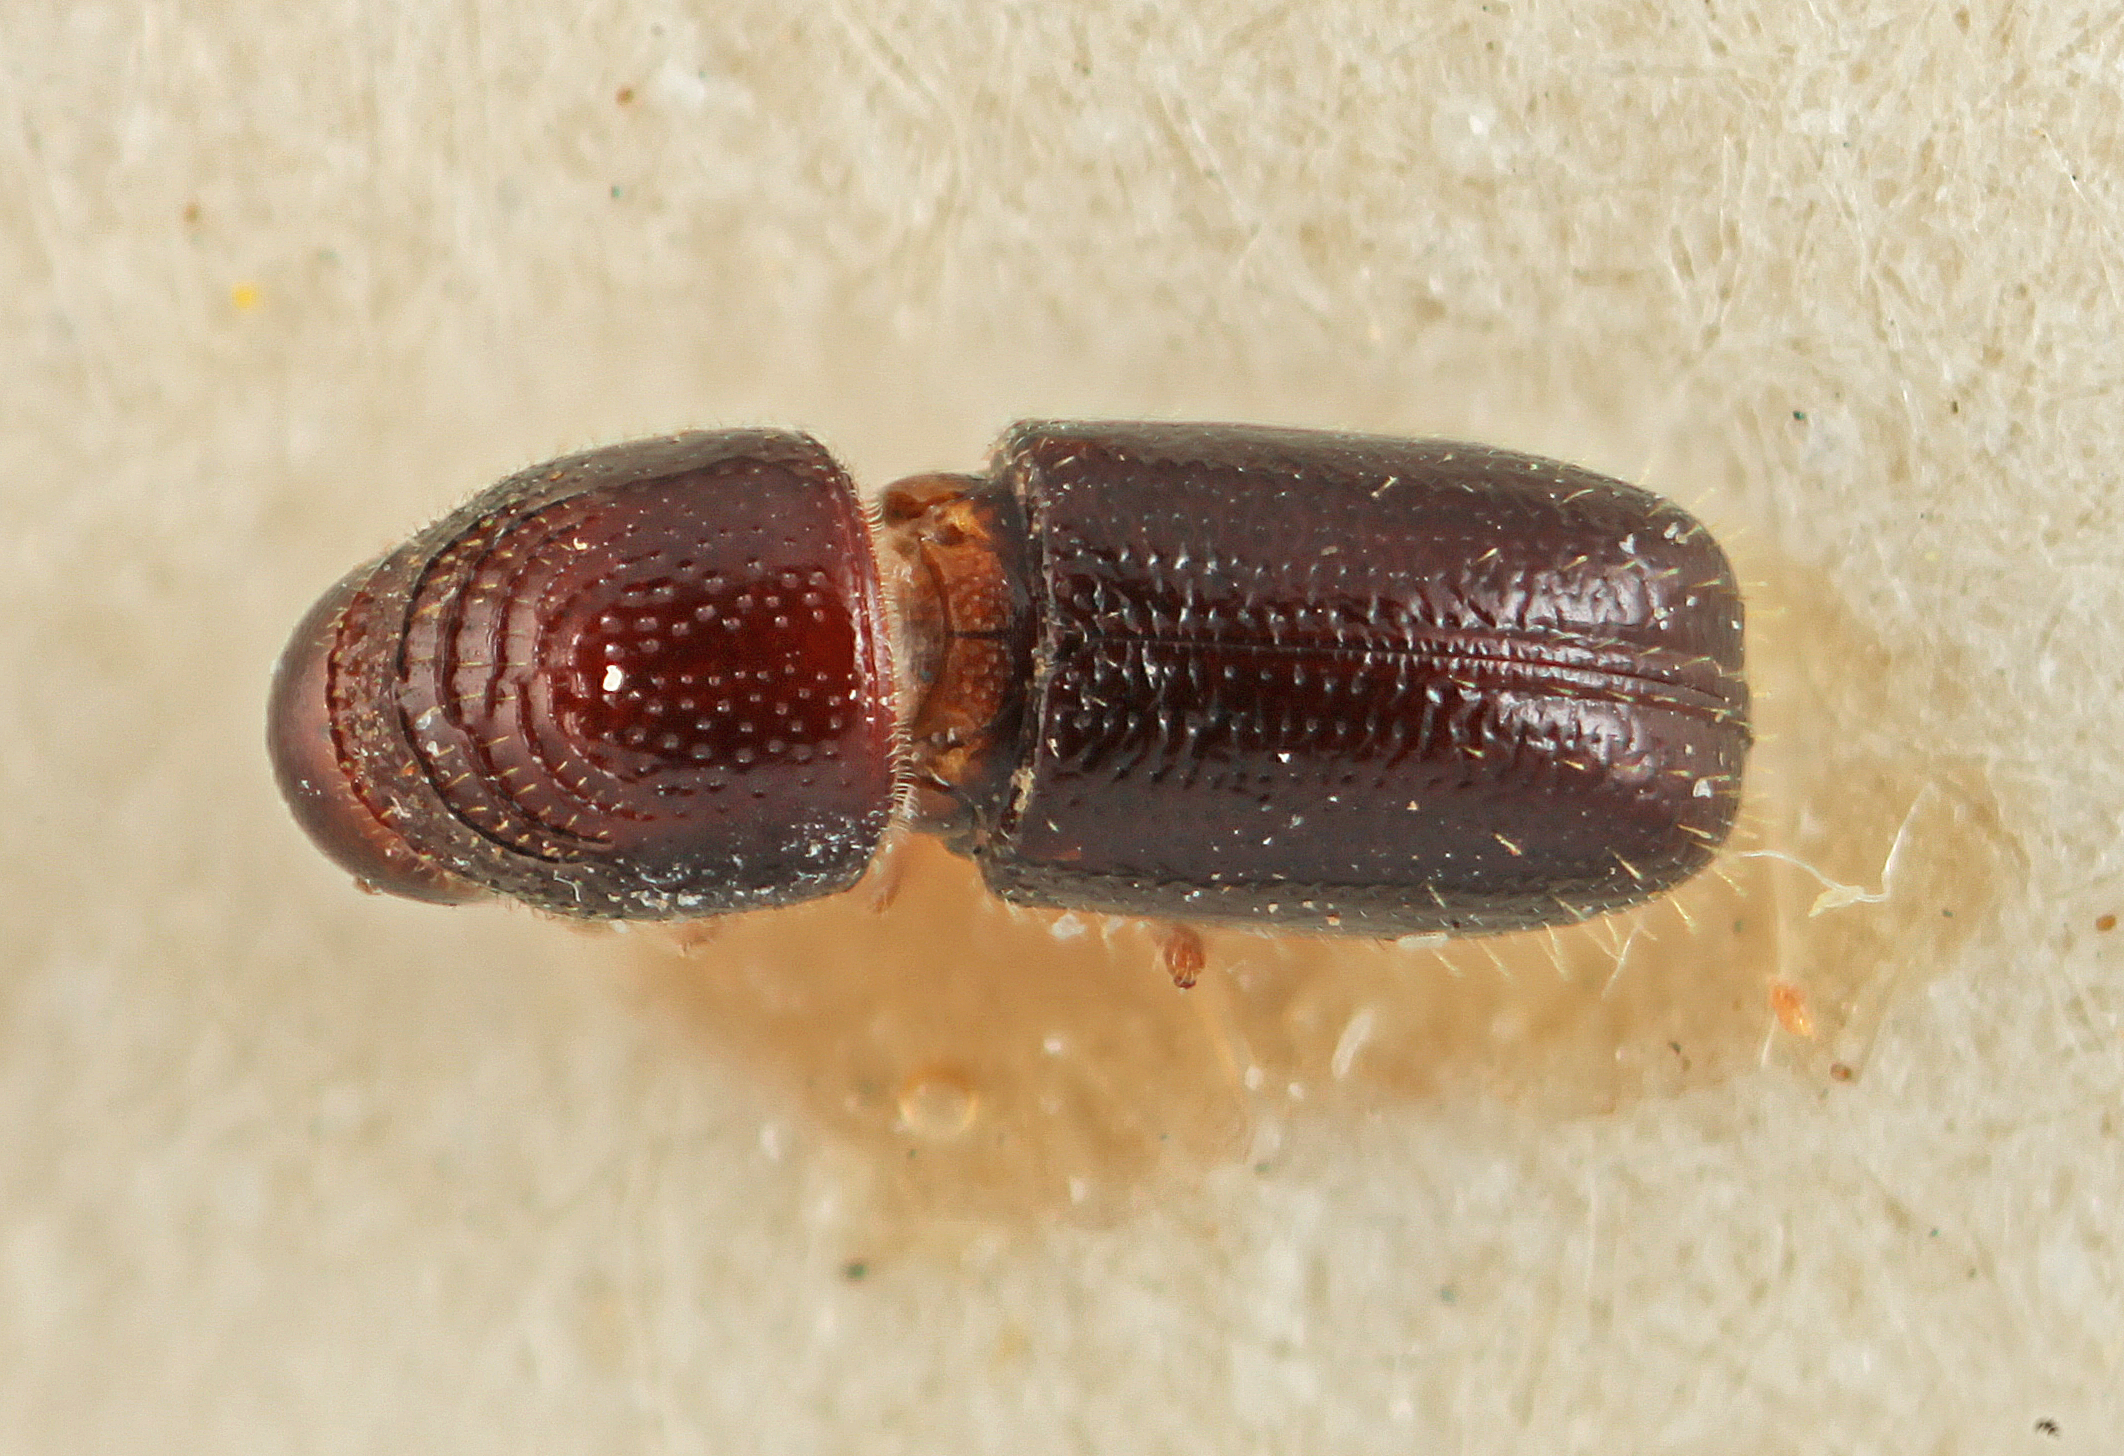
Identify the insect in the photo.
Pityophthorus argentinensis
